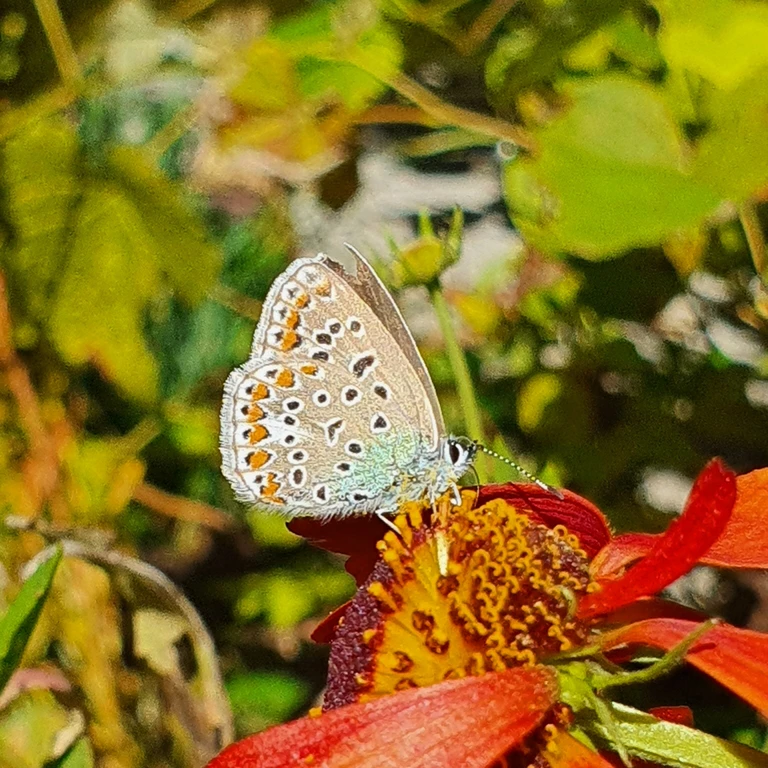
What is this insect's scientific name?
Polyommatus icarus
